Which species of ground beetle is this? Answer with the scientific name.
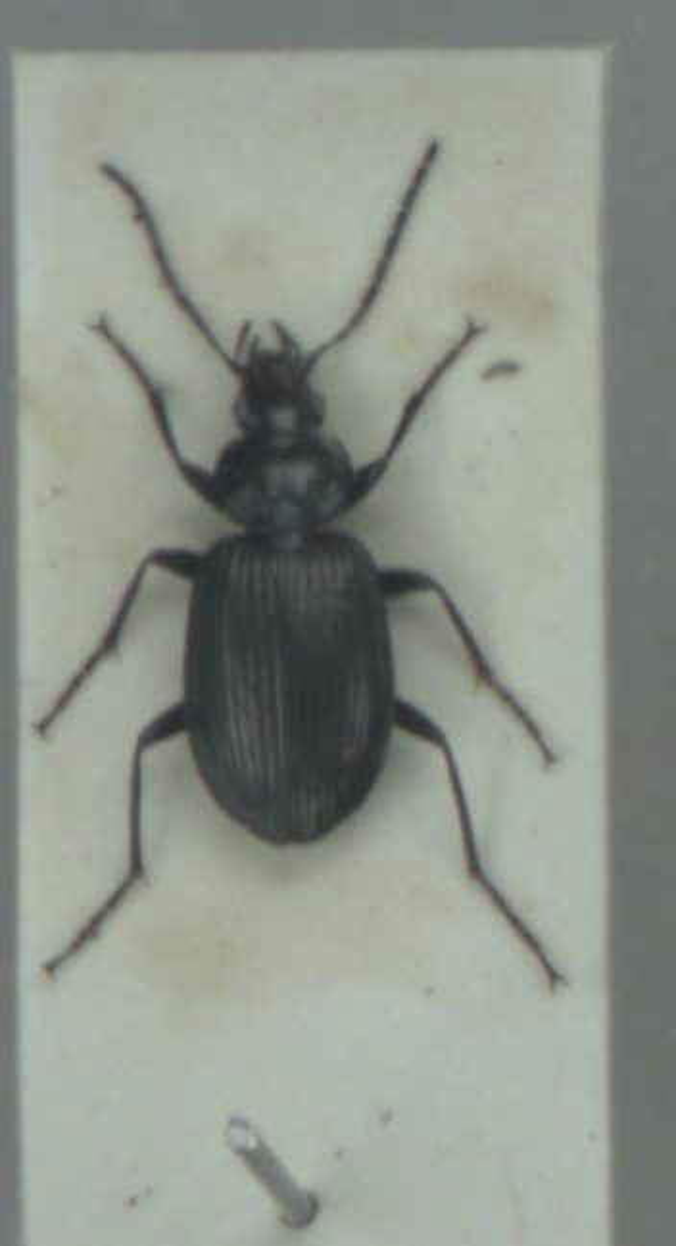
Agonum viduum
